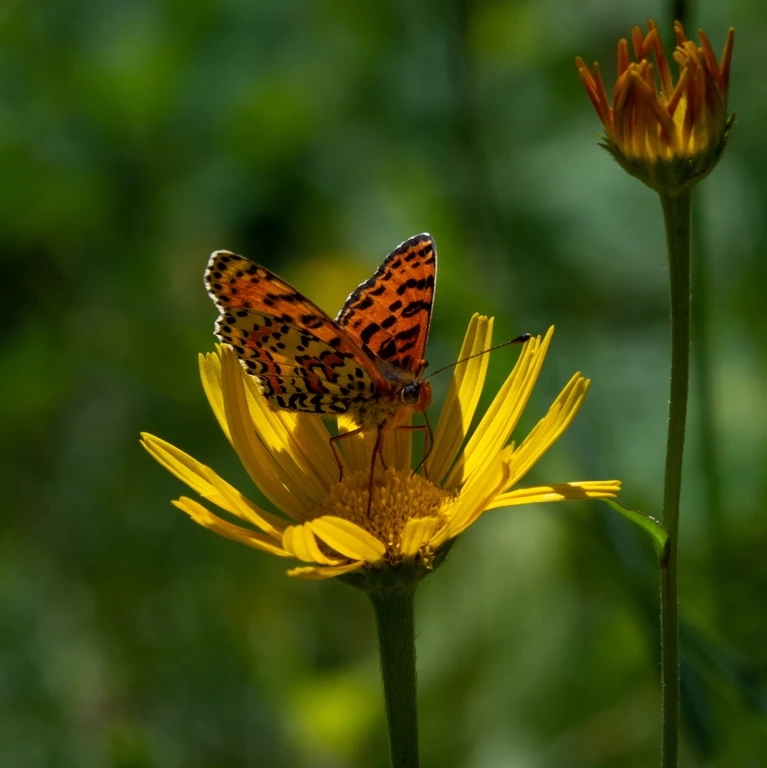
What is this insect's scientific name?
Melitaea didyma
